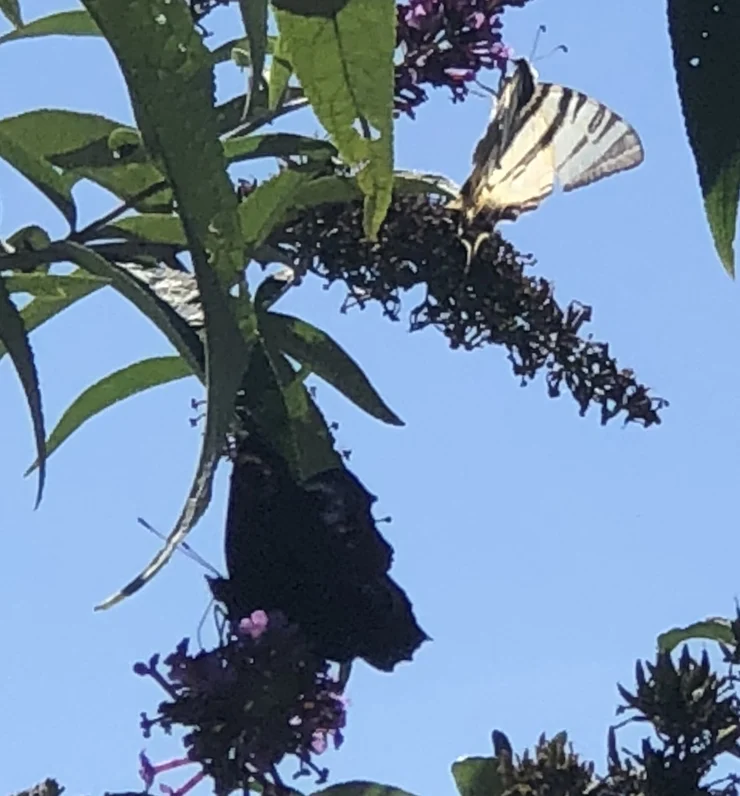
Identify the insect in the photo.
Iphiclides podalirius
